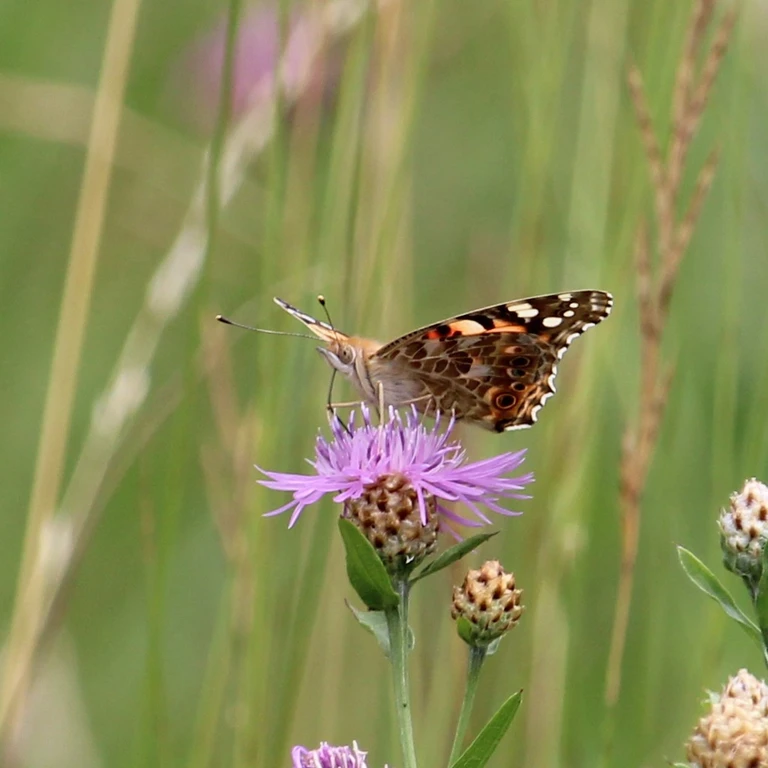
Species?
Vanessa cardui
